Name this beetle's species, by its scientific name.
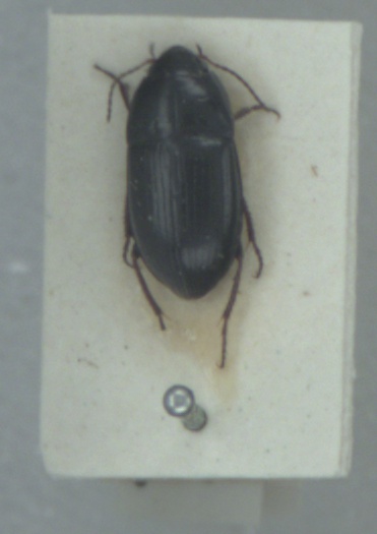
Amara communis
